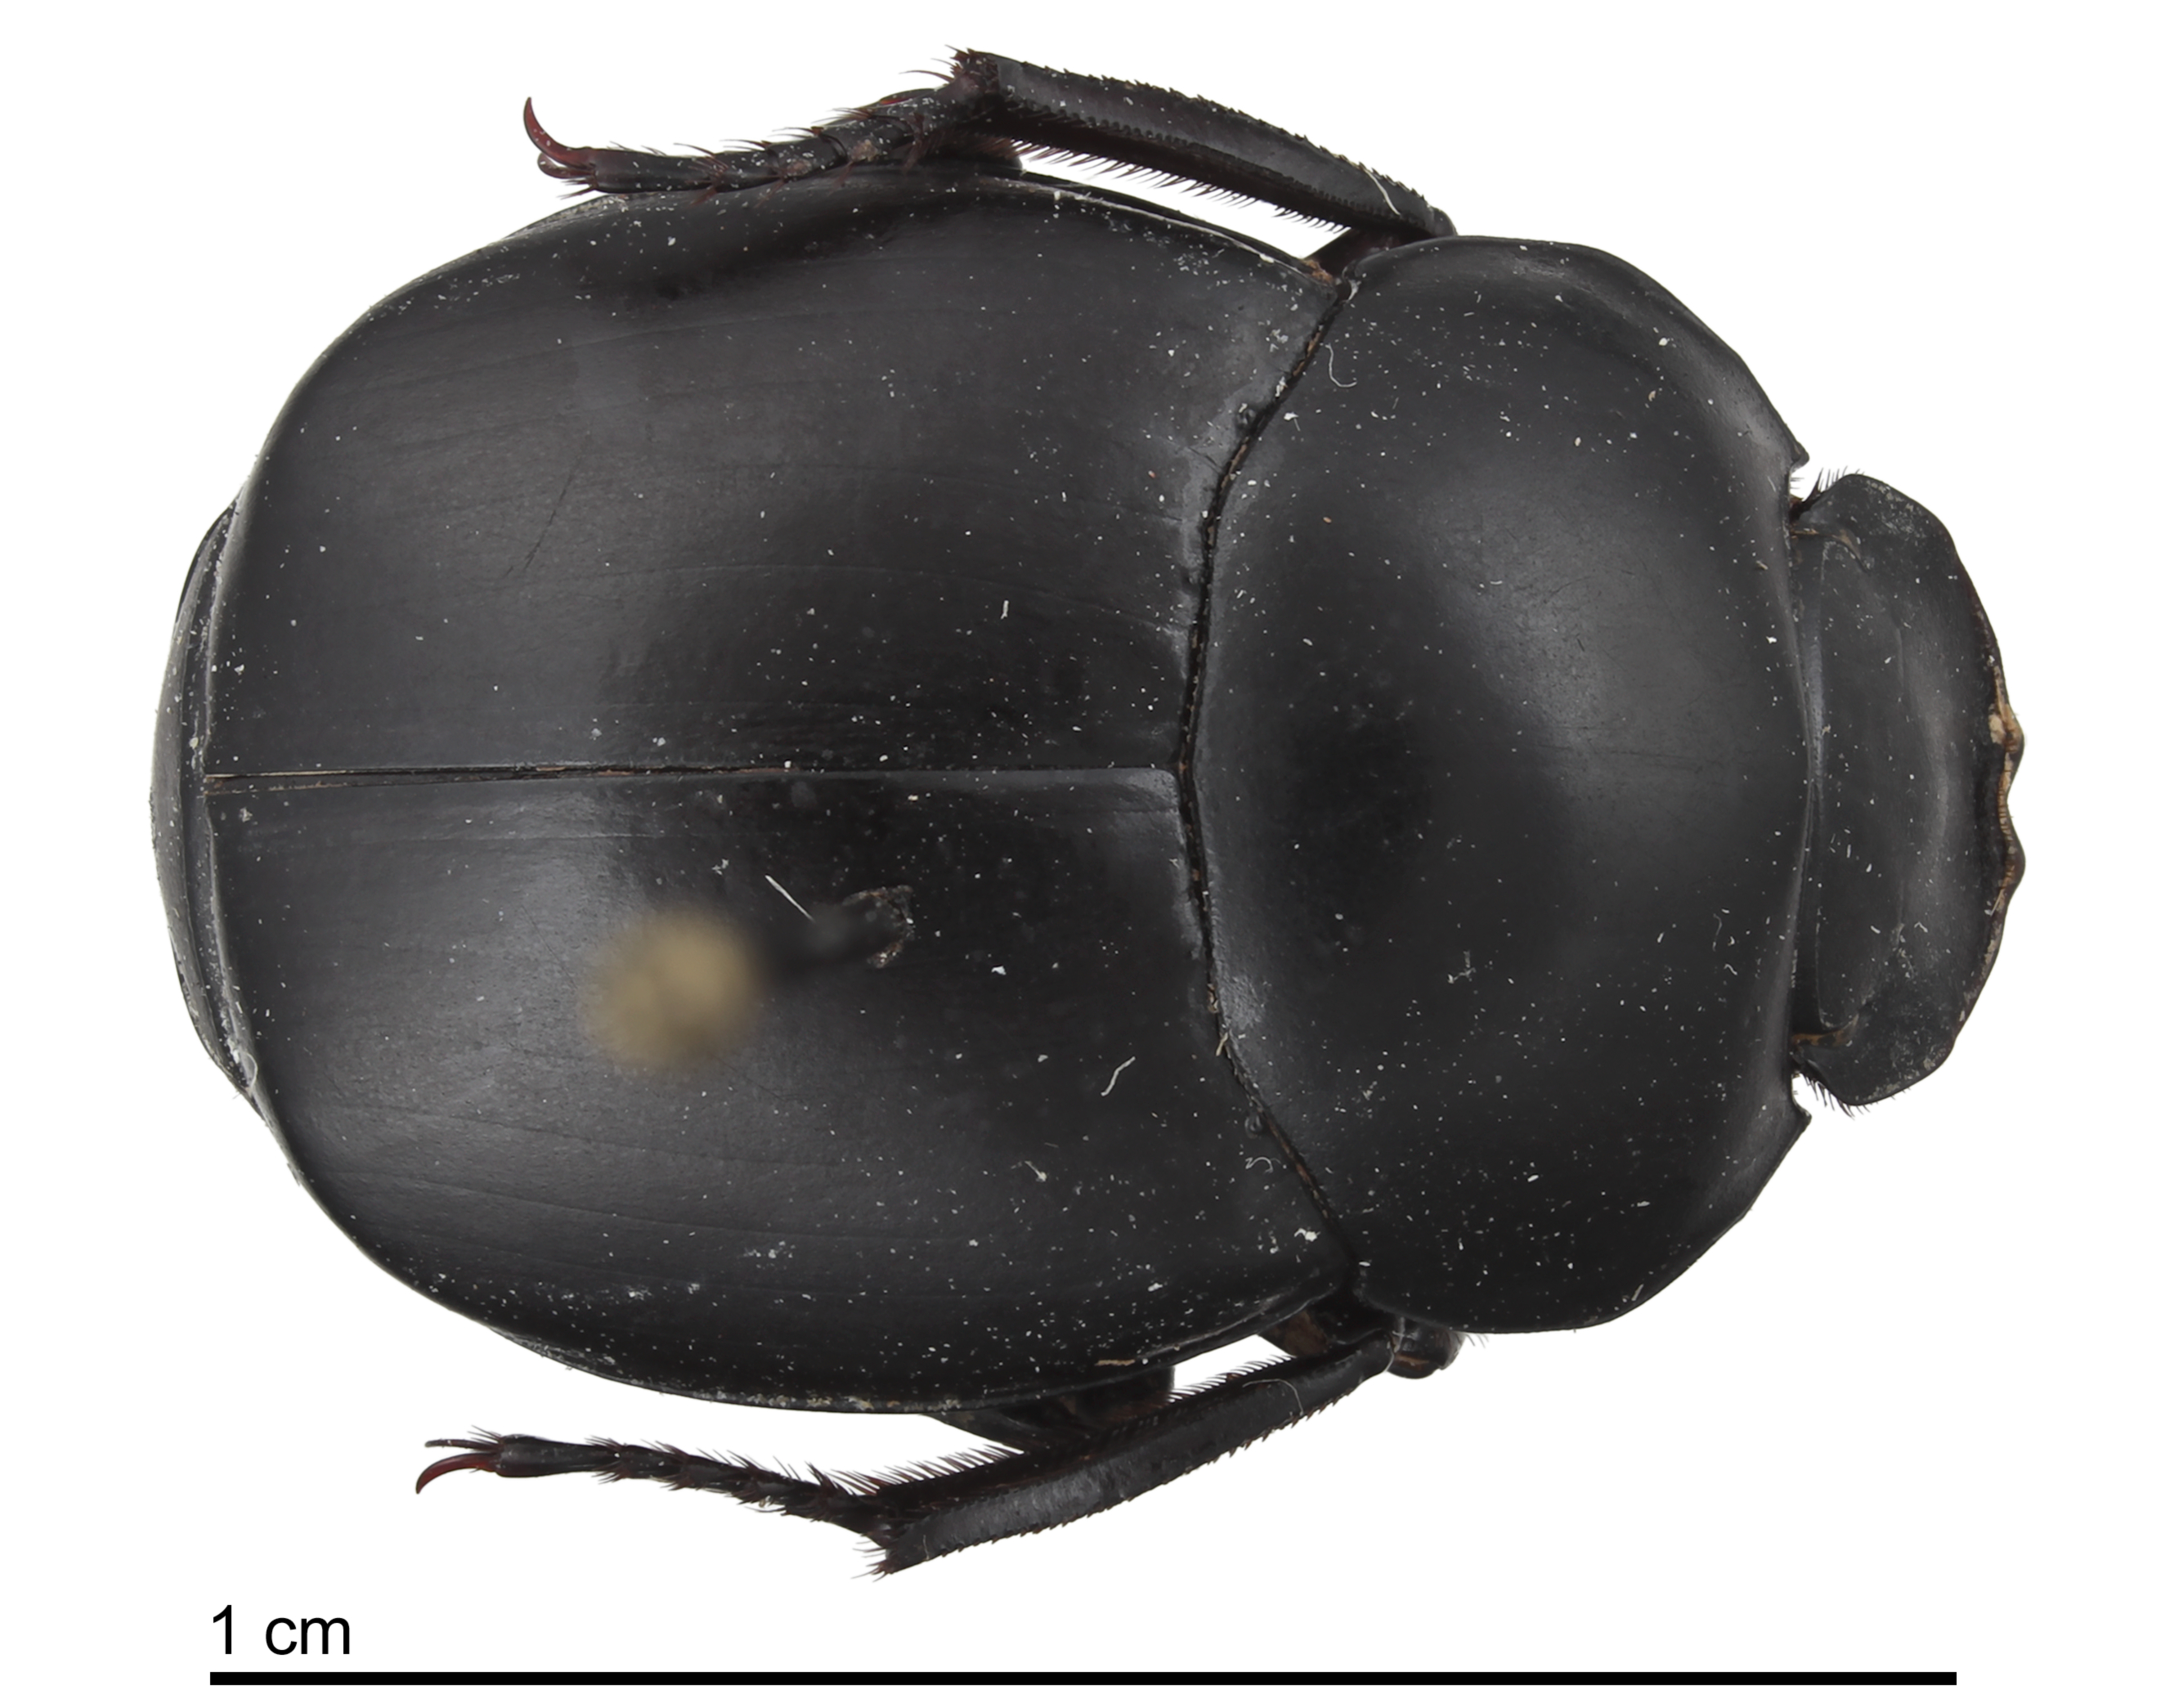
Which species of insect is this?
Canthon assimilis
